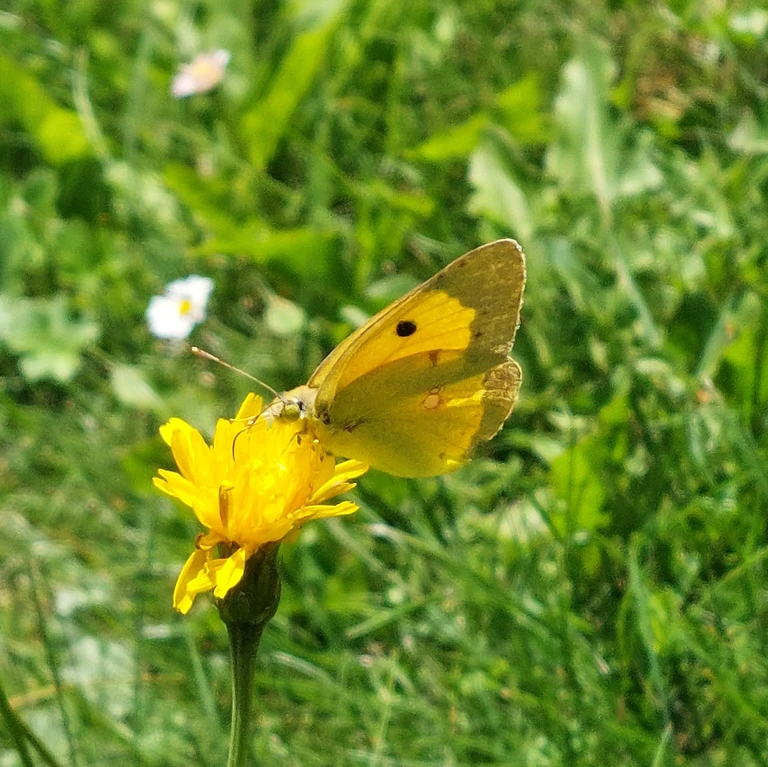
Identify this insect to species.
Colias croceus
